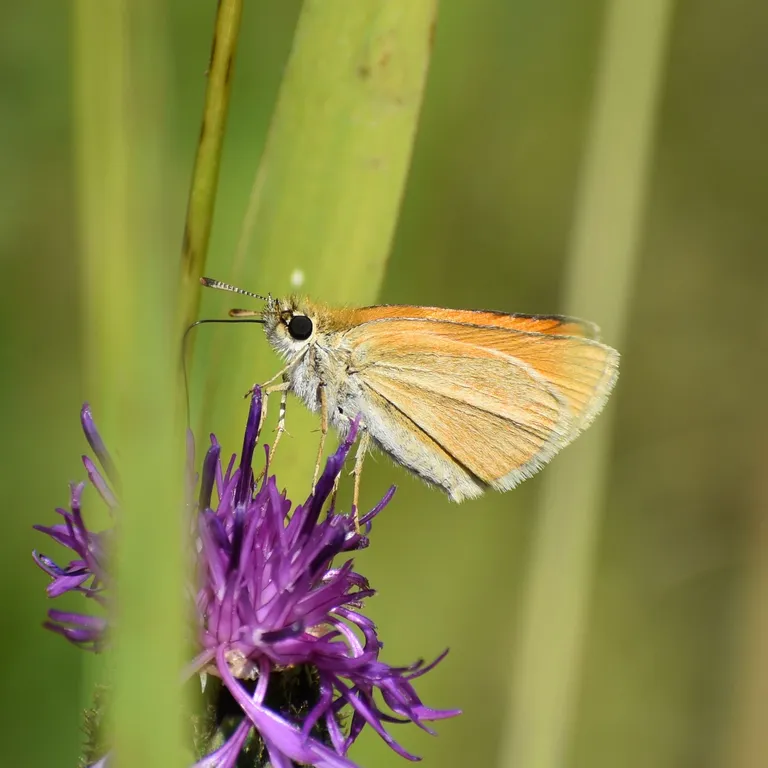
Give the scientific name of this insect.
Thymelicus sylvestris
